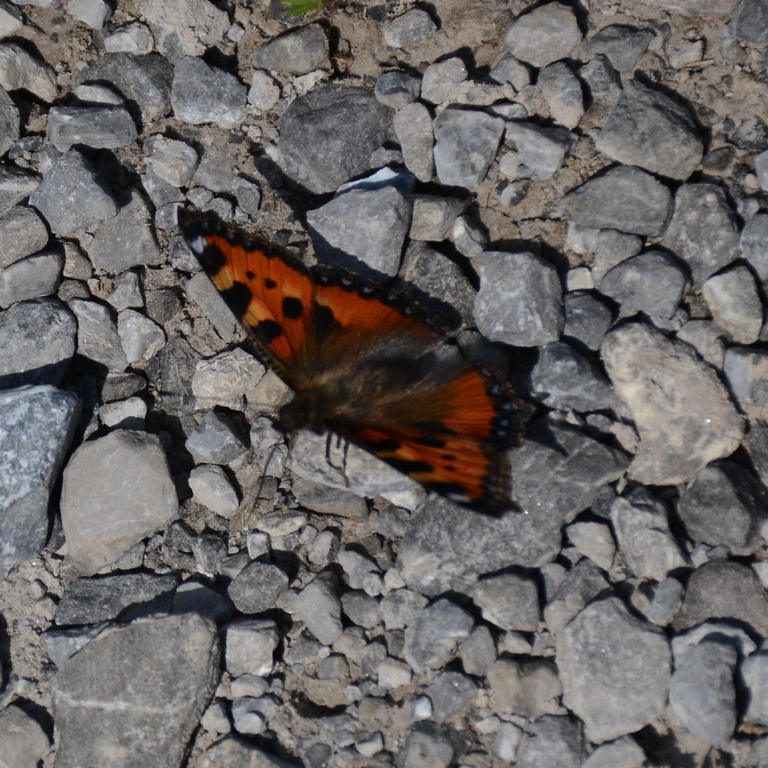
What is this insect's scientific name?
Aglais urticae
